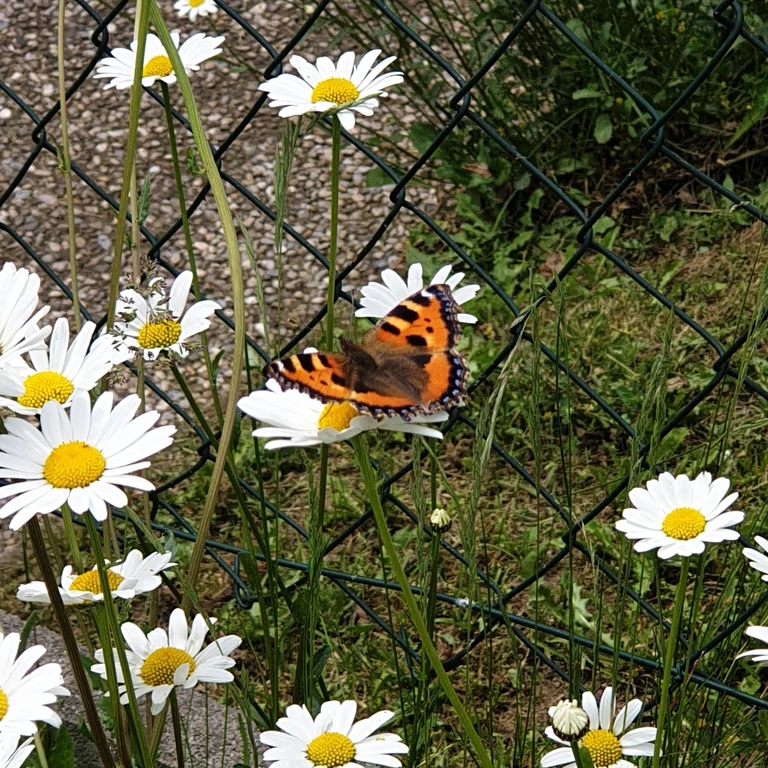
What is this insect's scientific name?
Aglais urticae
